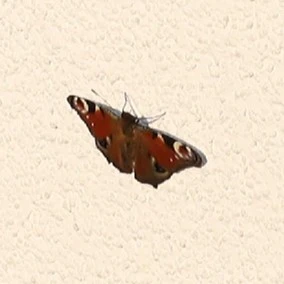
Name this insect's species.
Aglais io
